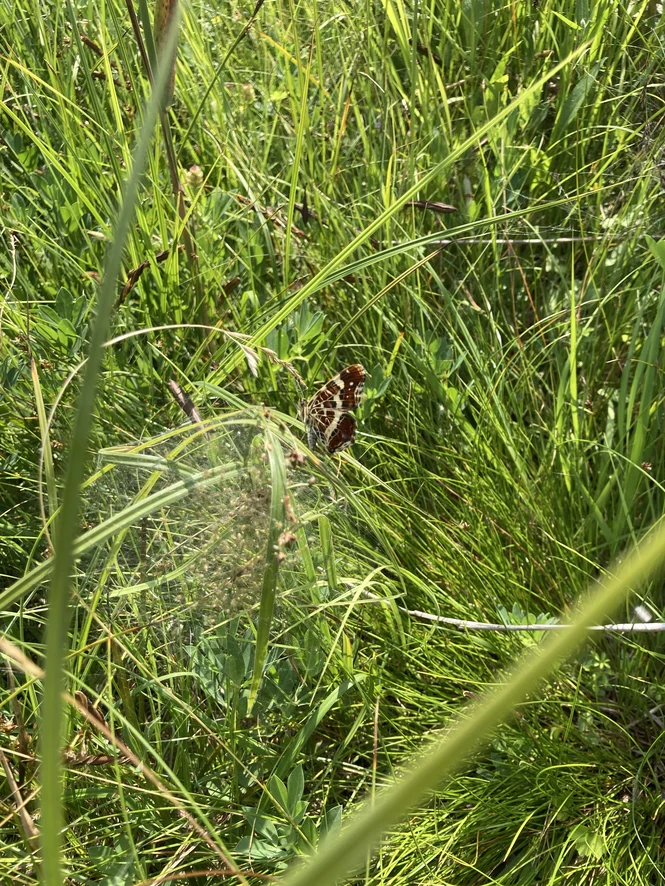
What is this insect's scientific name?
Araschnia levana
